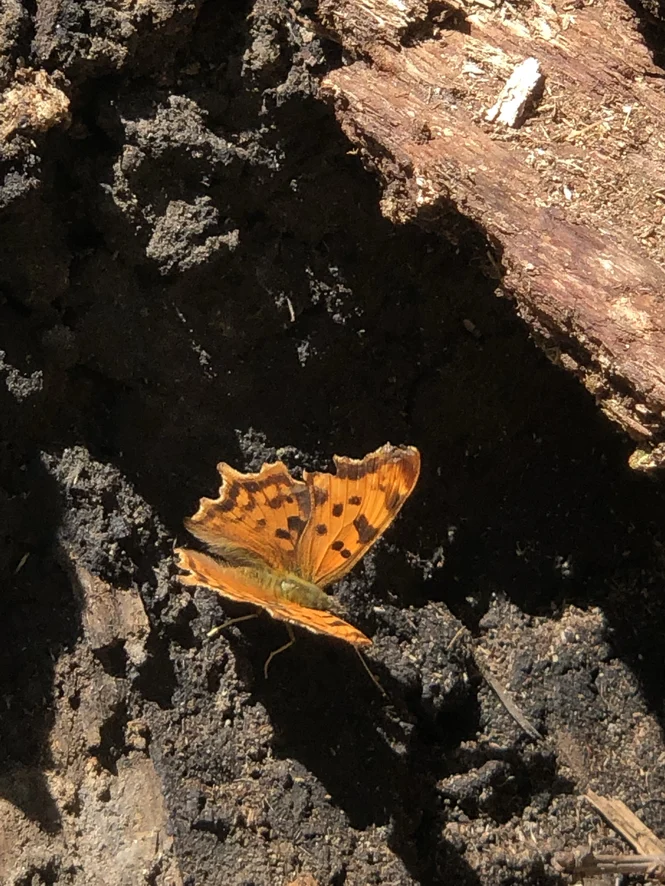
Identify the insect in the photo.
Polygonia c-album
